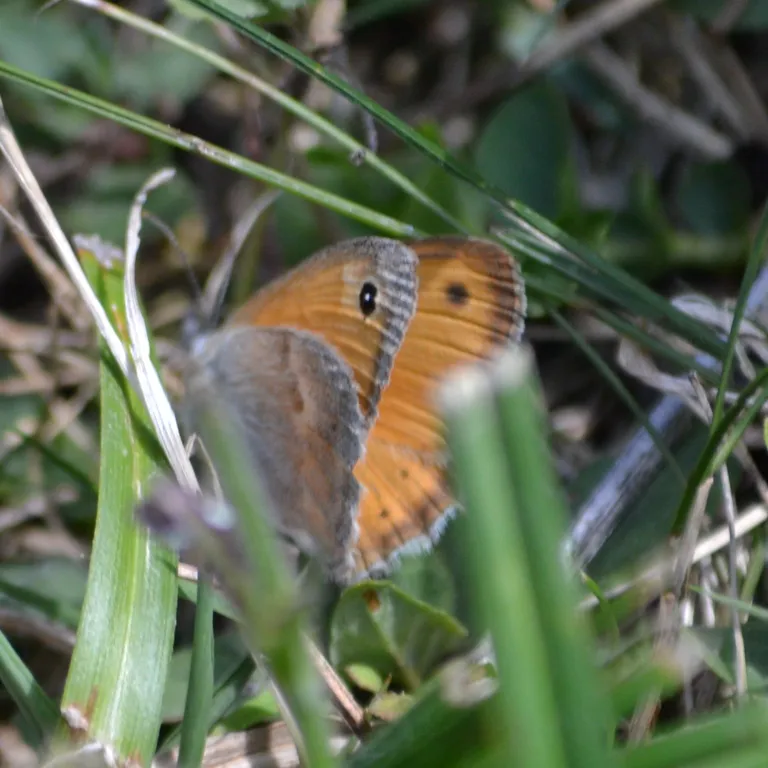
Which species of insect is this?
Coenonympha pamphilus
